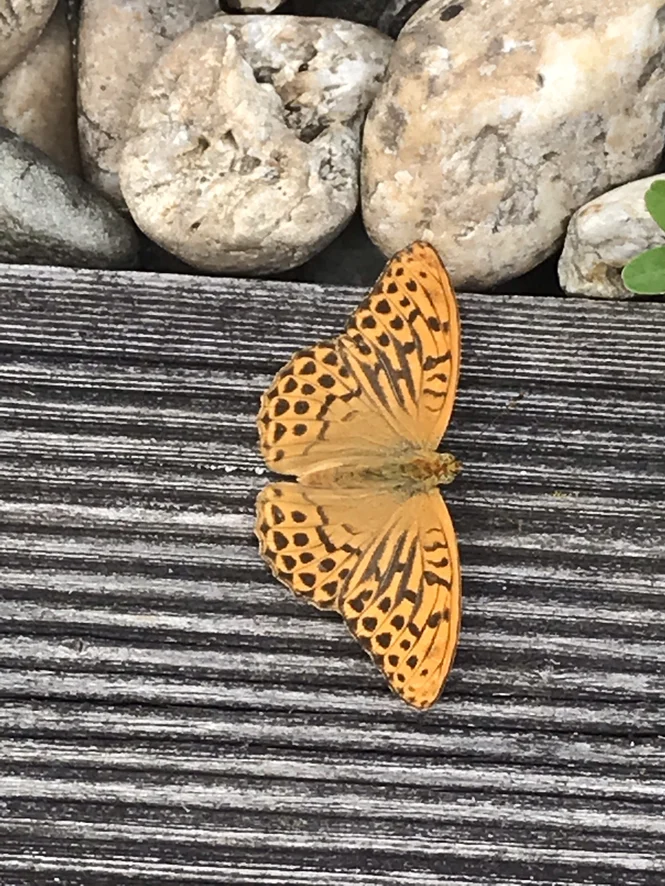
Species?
Argynnis paphia
